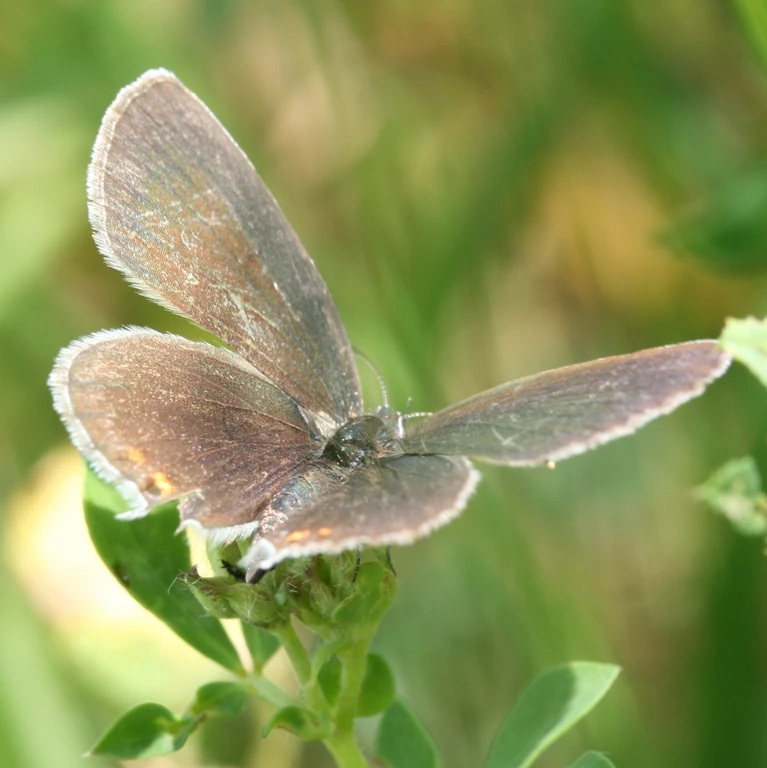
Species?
Cupido argiades (also Elkalyce argiades)
